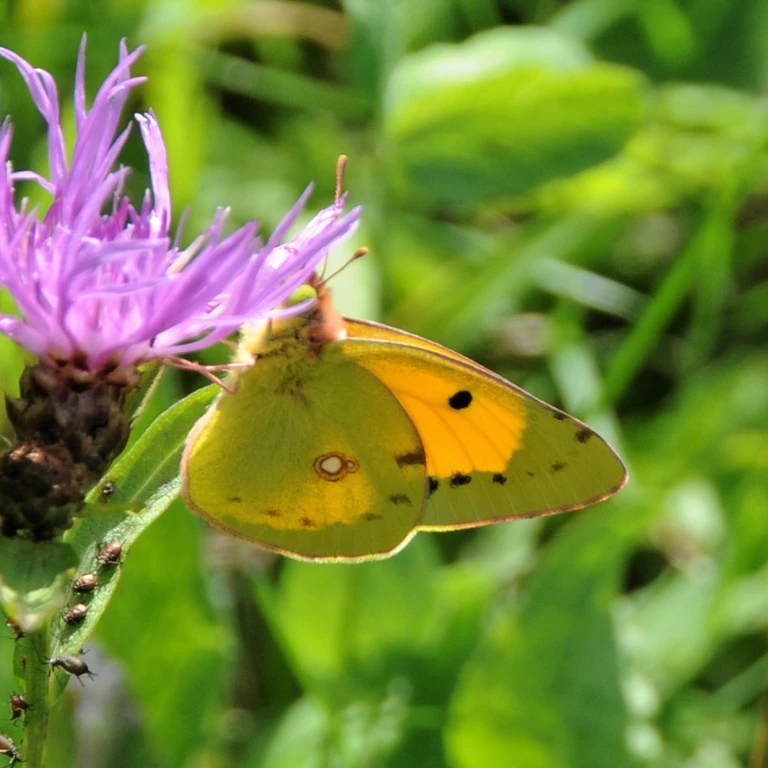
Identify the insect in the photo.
Colias croceus
